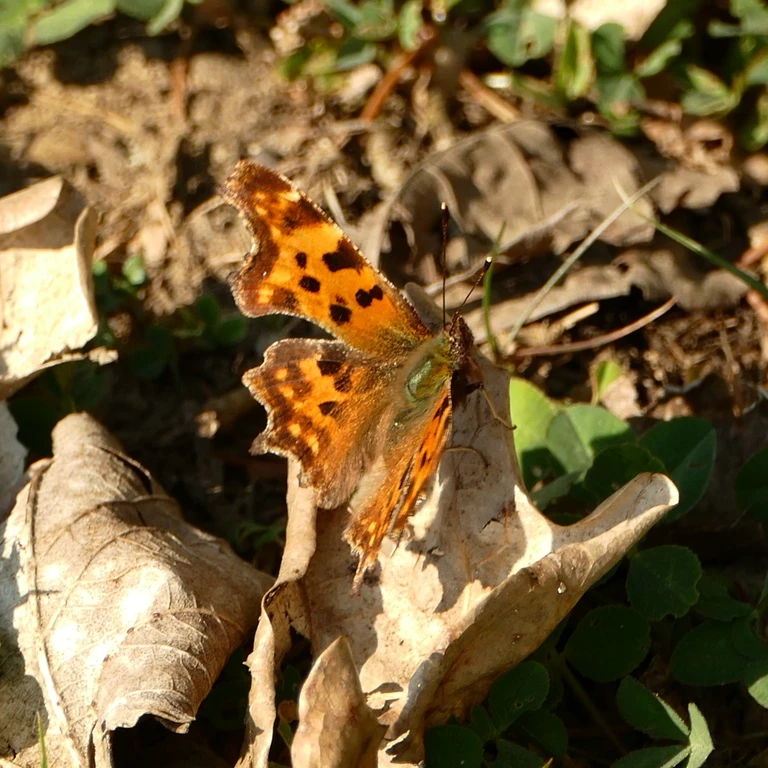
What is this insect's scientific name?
Polygonia c-album
